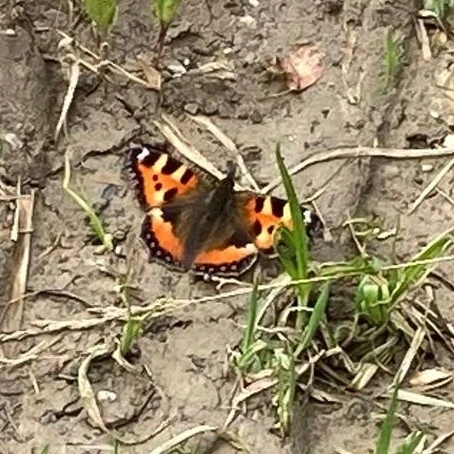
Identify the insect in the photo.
Aglais urticae
